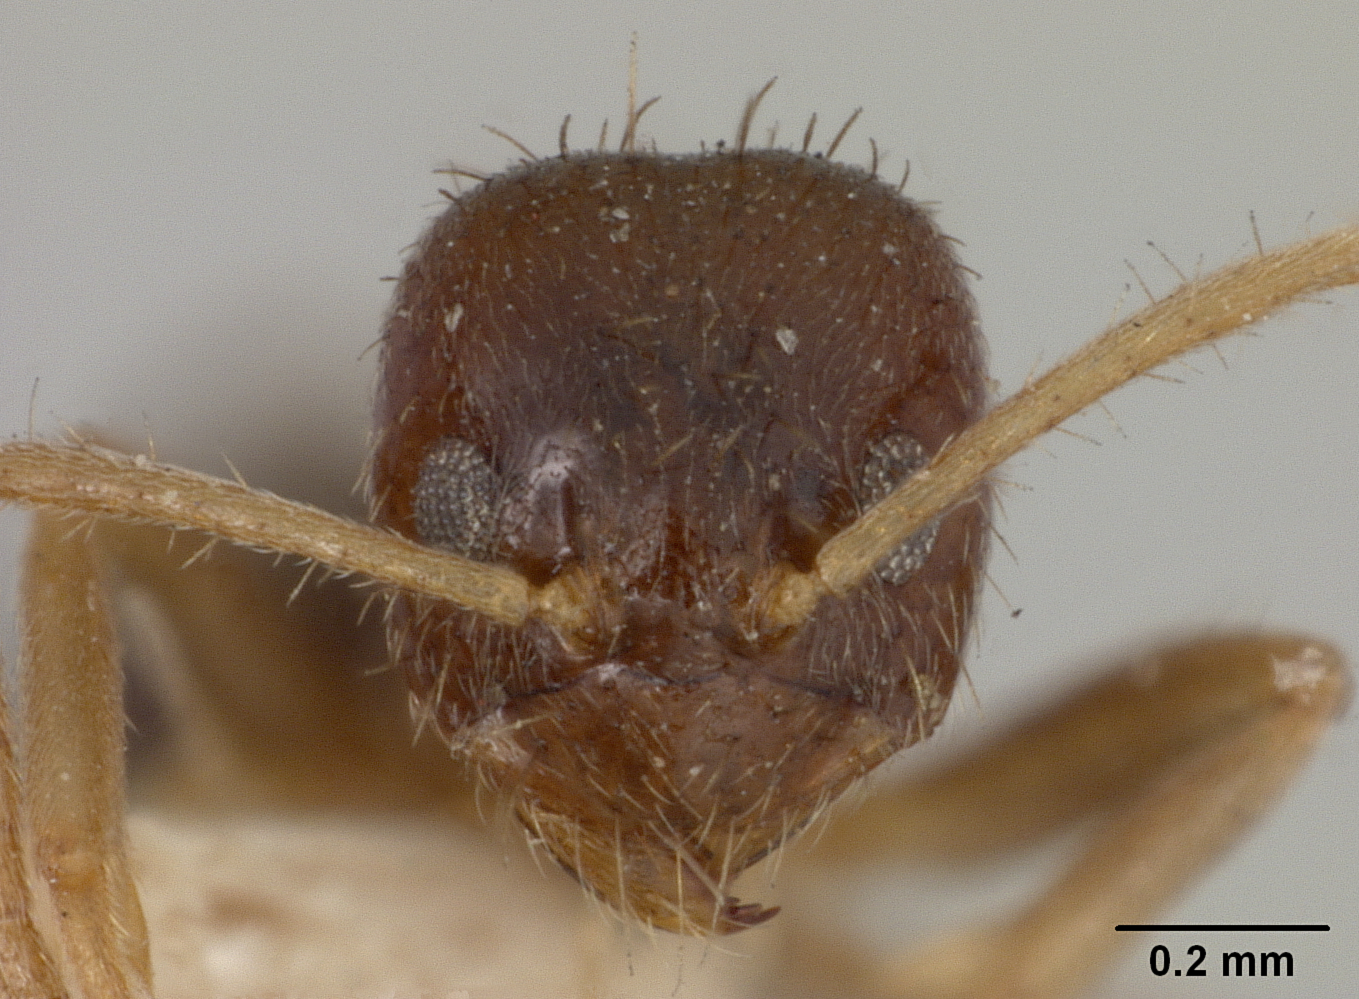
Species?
Prenolepis ellisii
